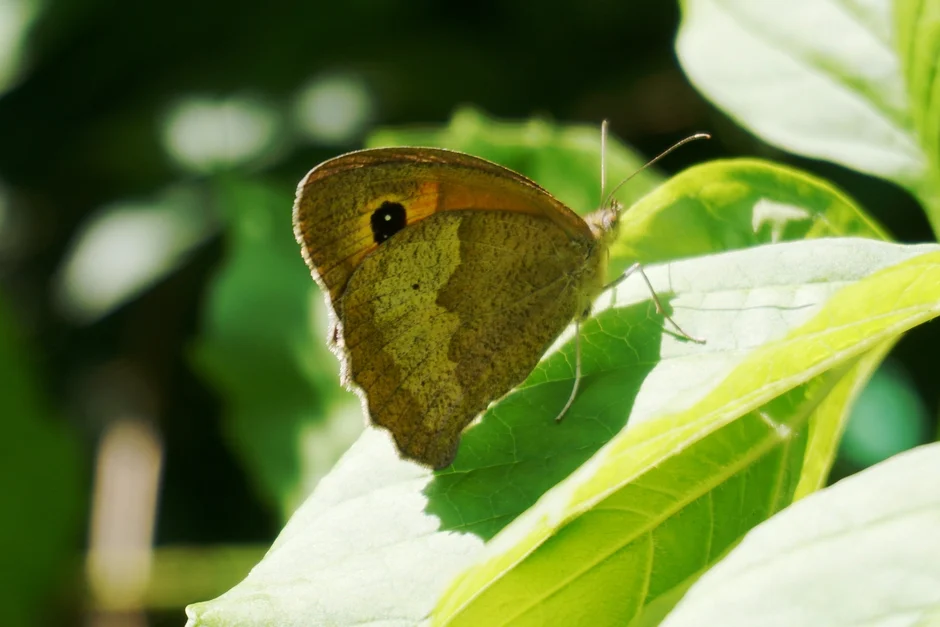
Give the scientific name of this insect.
Maniola jurtina
